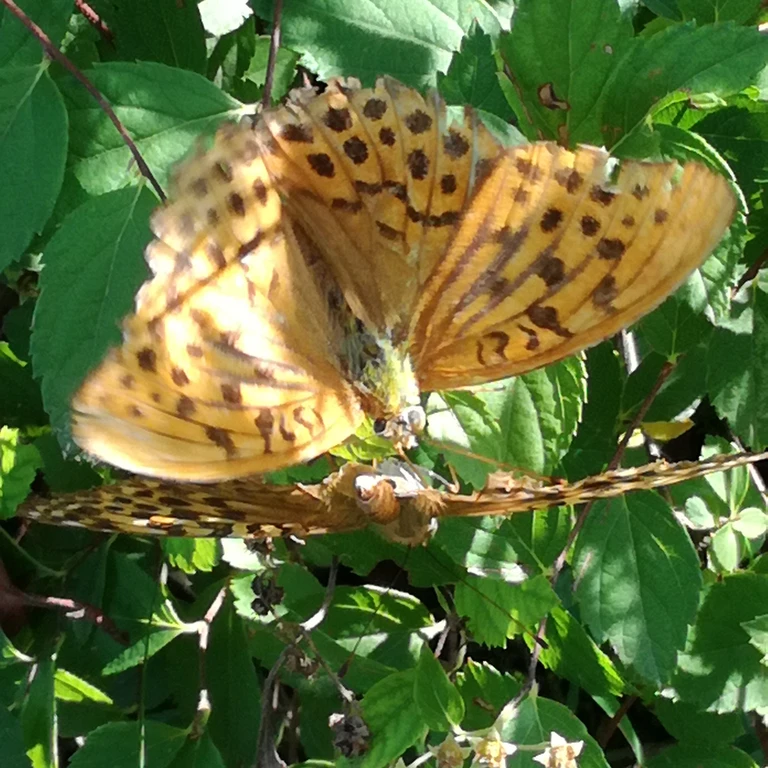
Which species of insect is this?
Argynnis paphia
